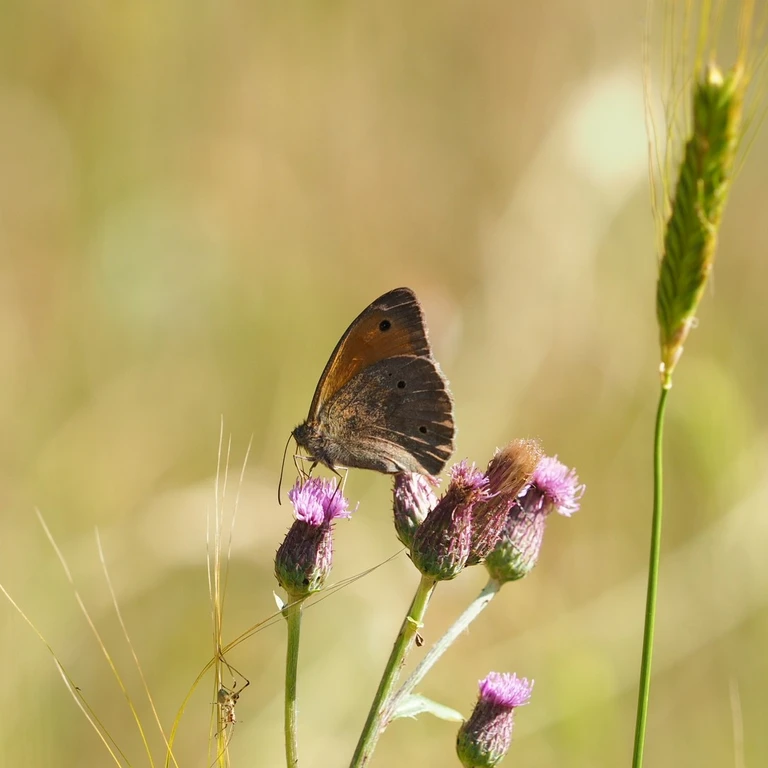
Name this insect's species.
Maniola jurtina
